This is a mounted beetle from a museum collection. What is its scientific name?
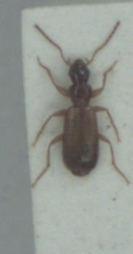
Paradromius linearis
